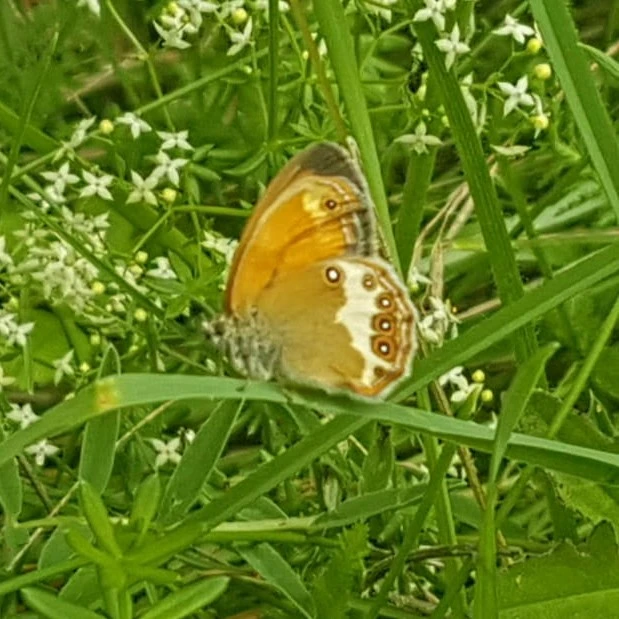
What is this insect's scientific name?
Coenonympha arcania
